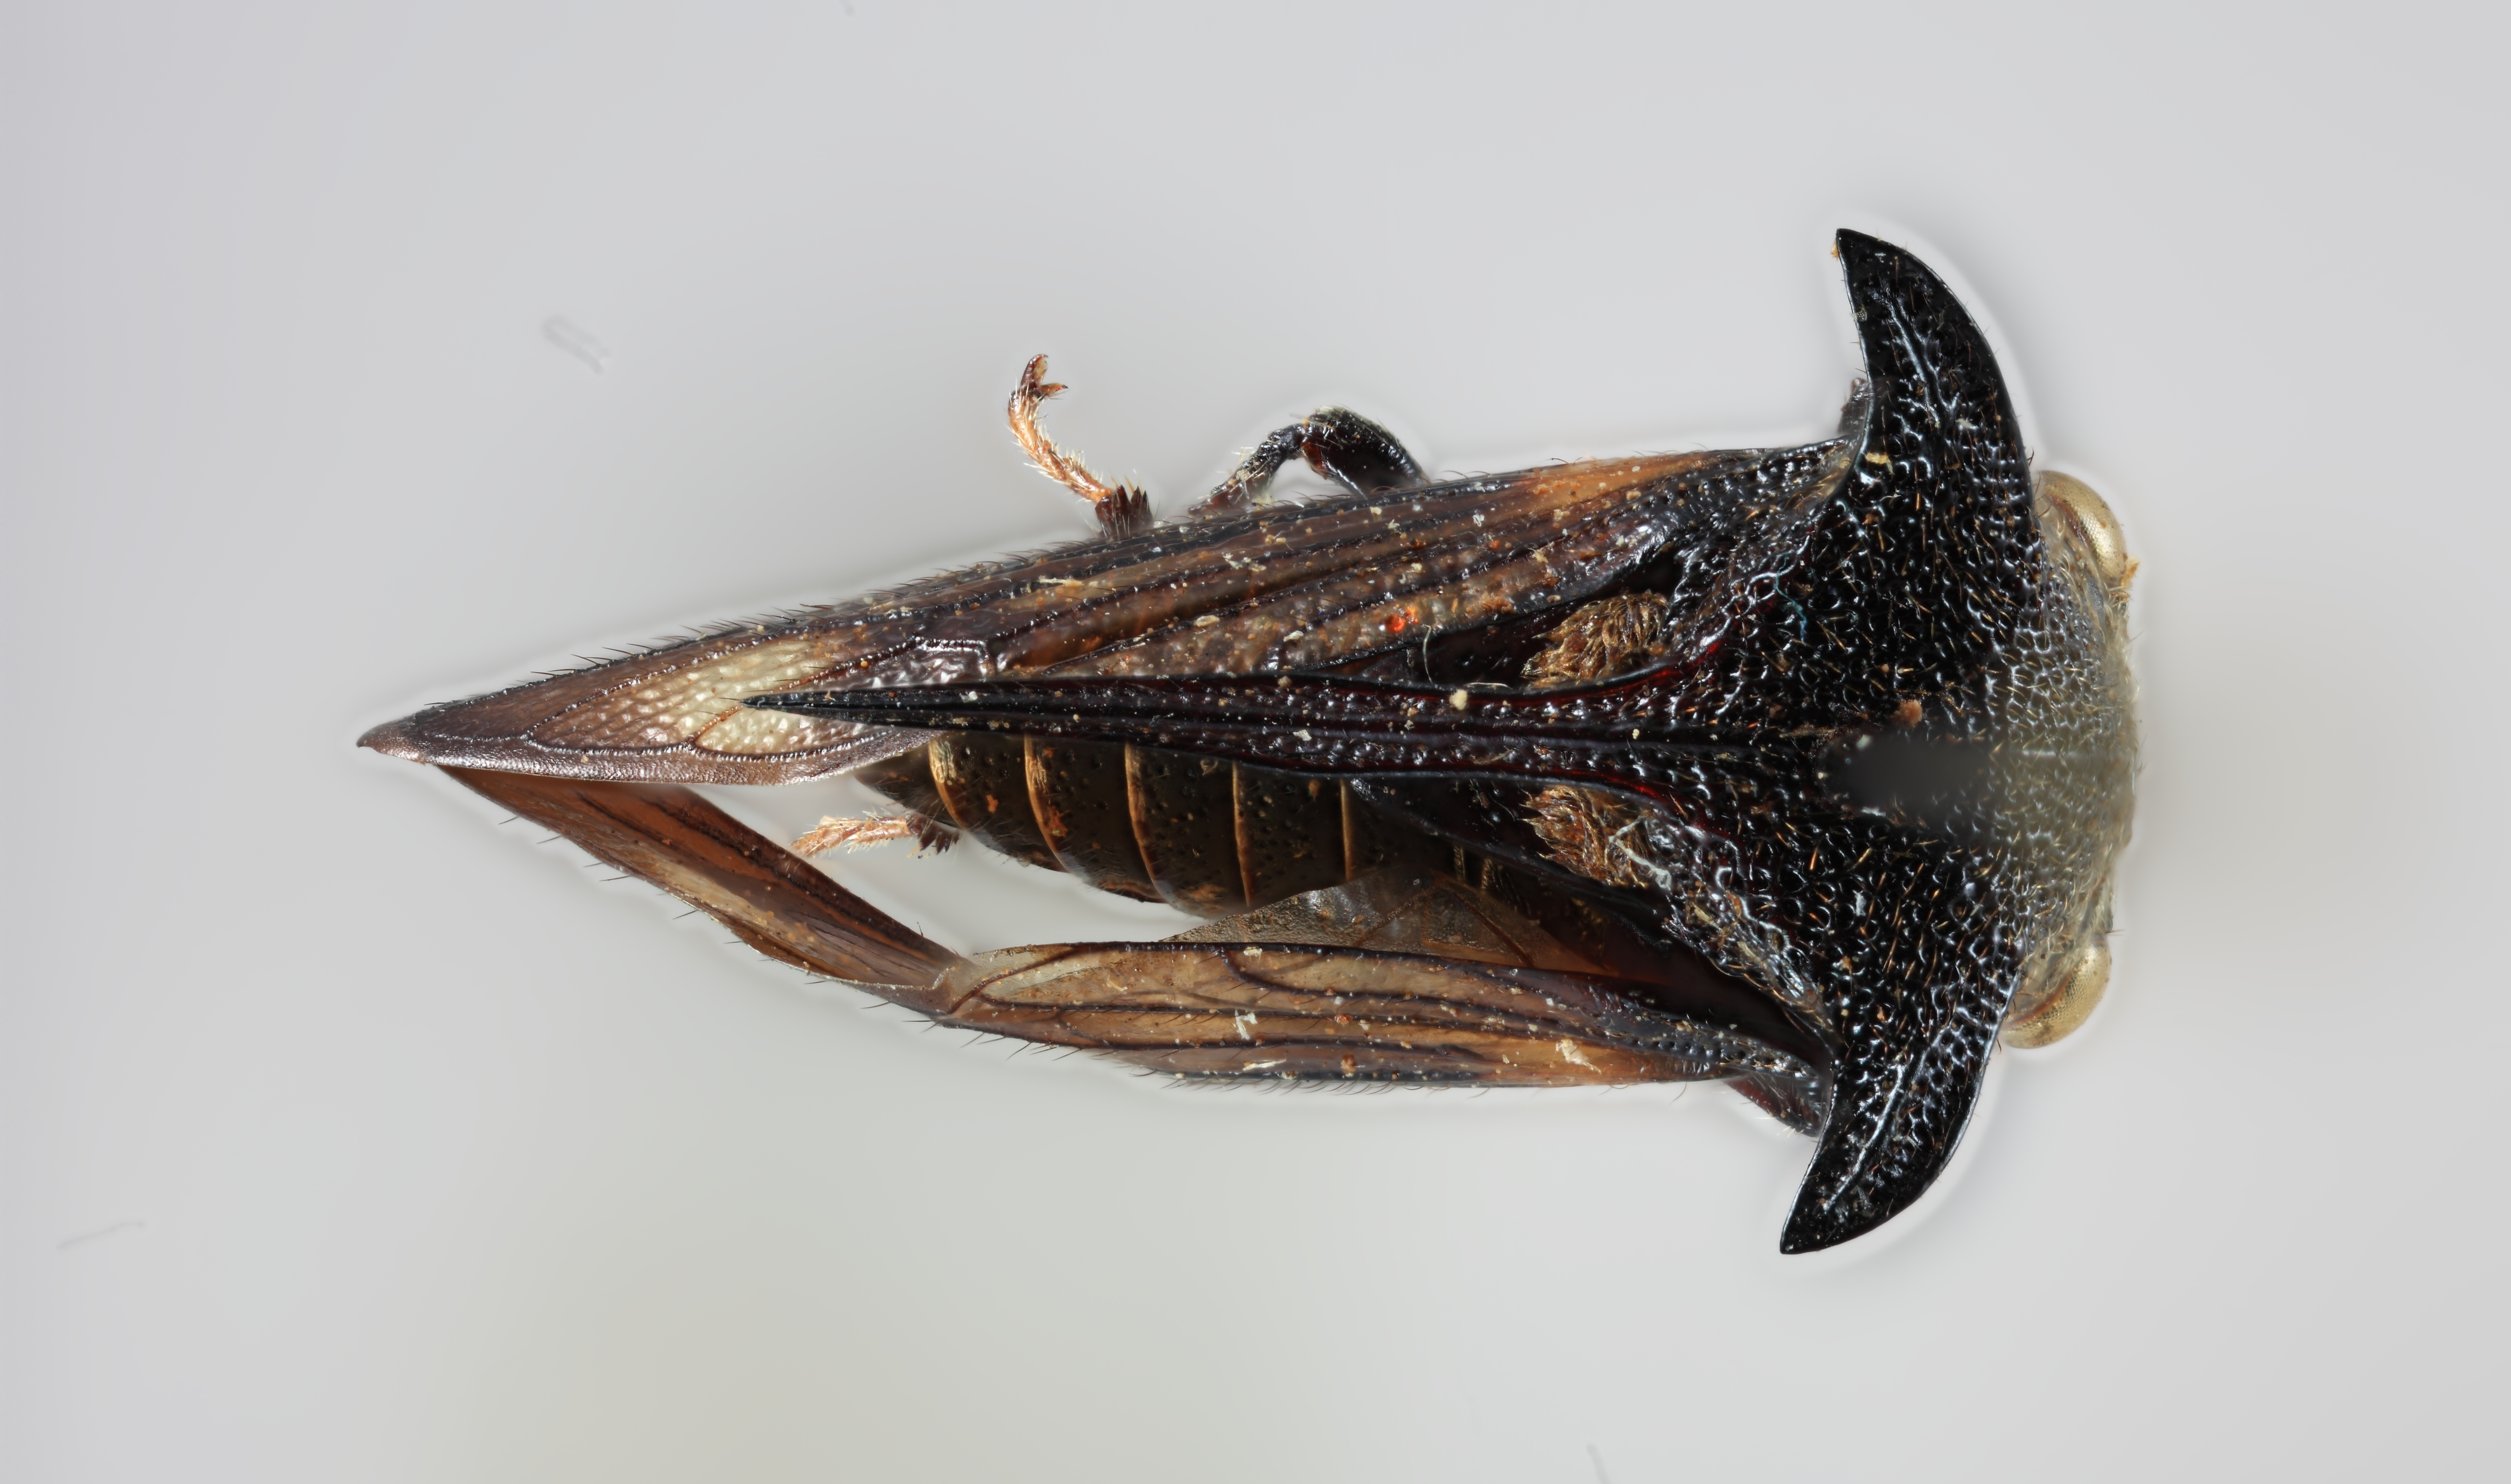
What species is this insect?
Campylocentrus nigris
